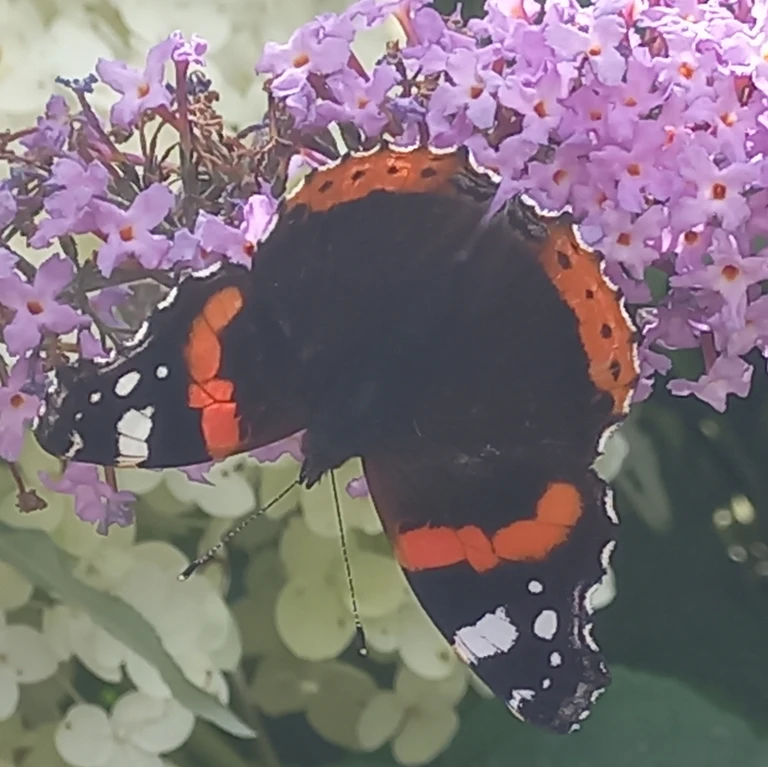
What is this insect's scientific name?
Vanessa atalanta
